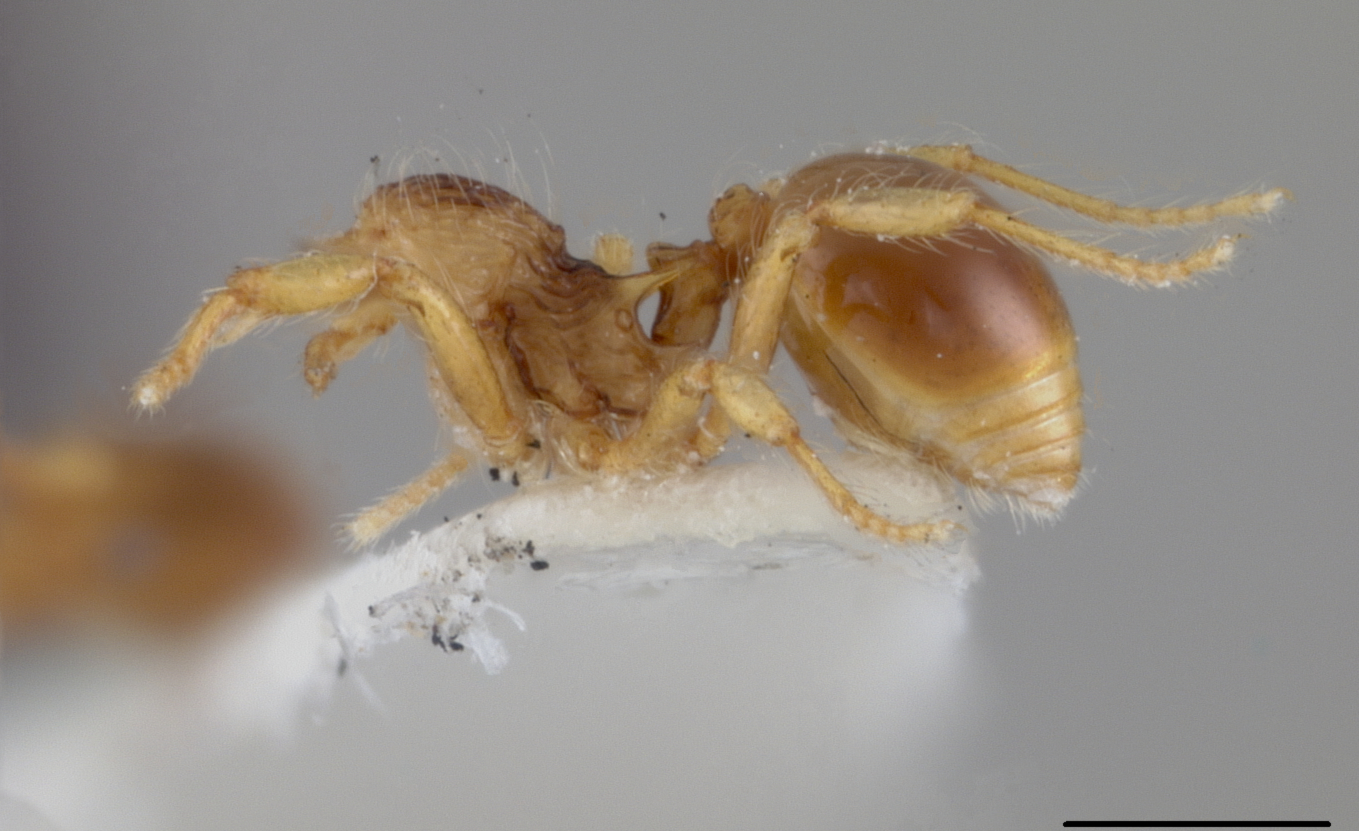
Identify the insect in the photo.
Lachnomyrmex haskinsi
